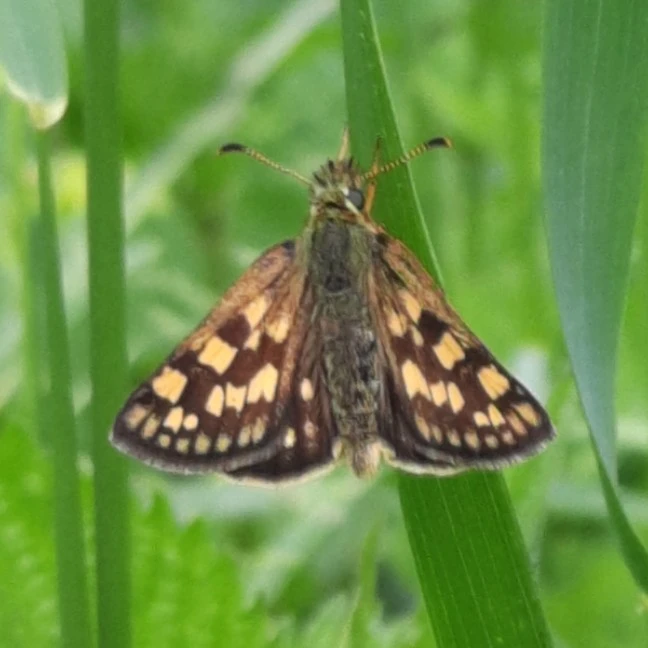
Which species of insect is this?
Carterocephalus palaemon
